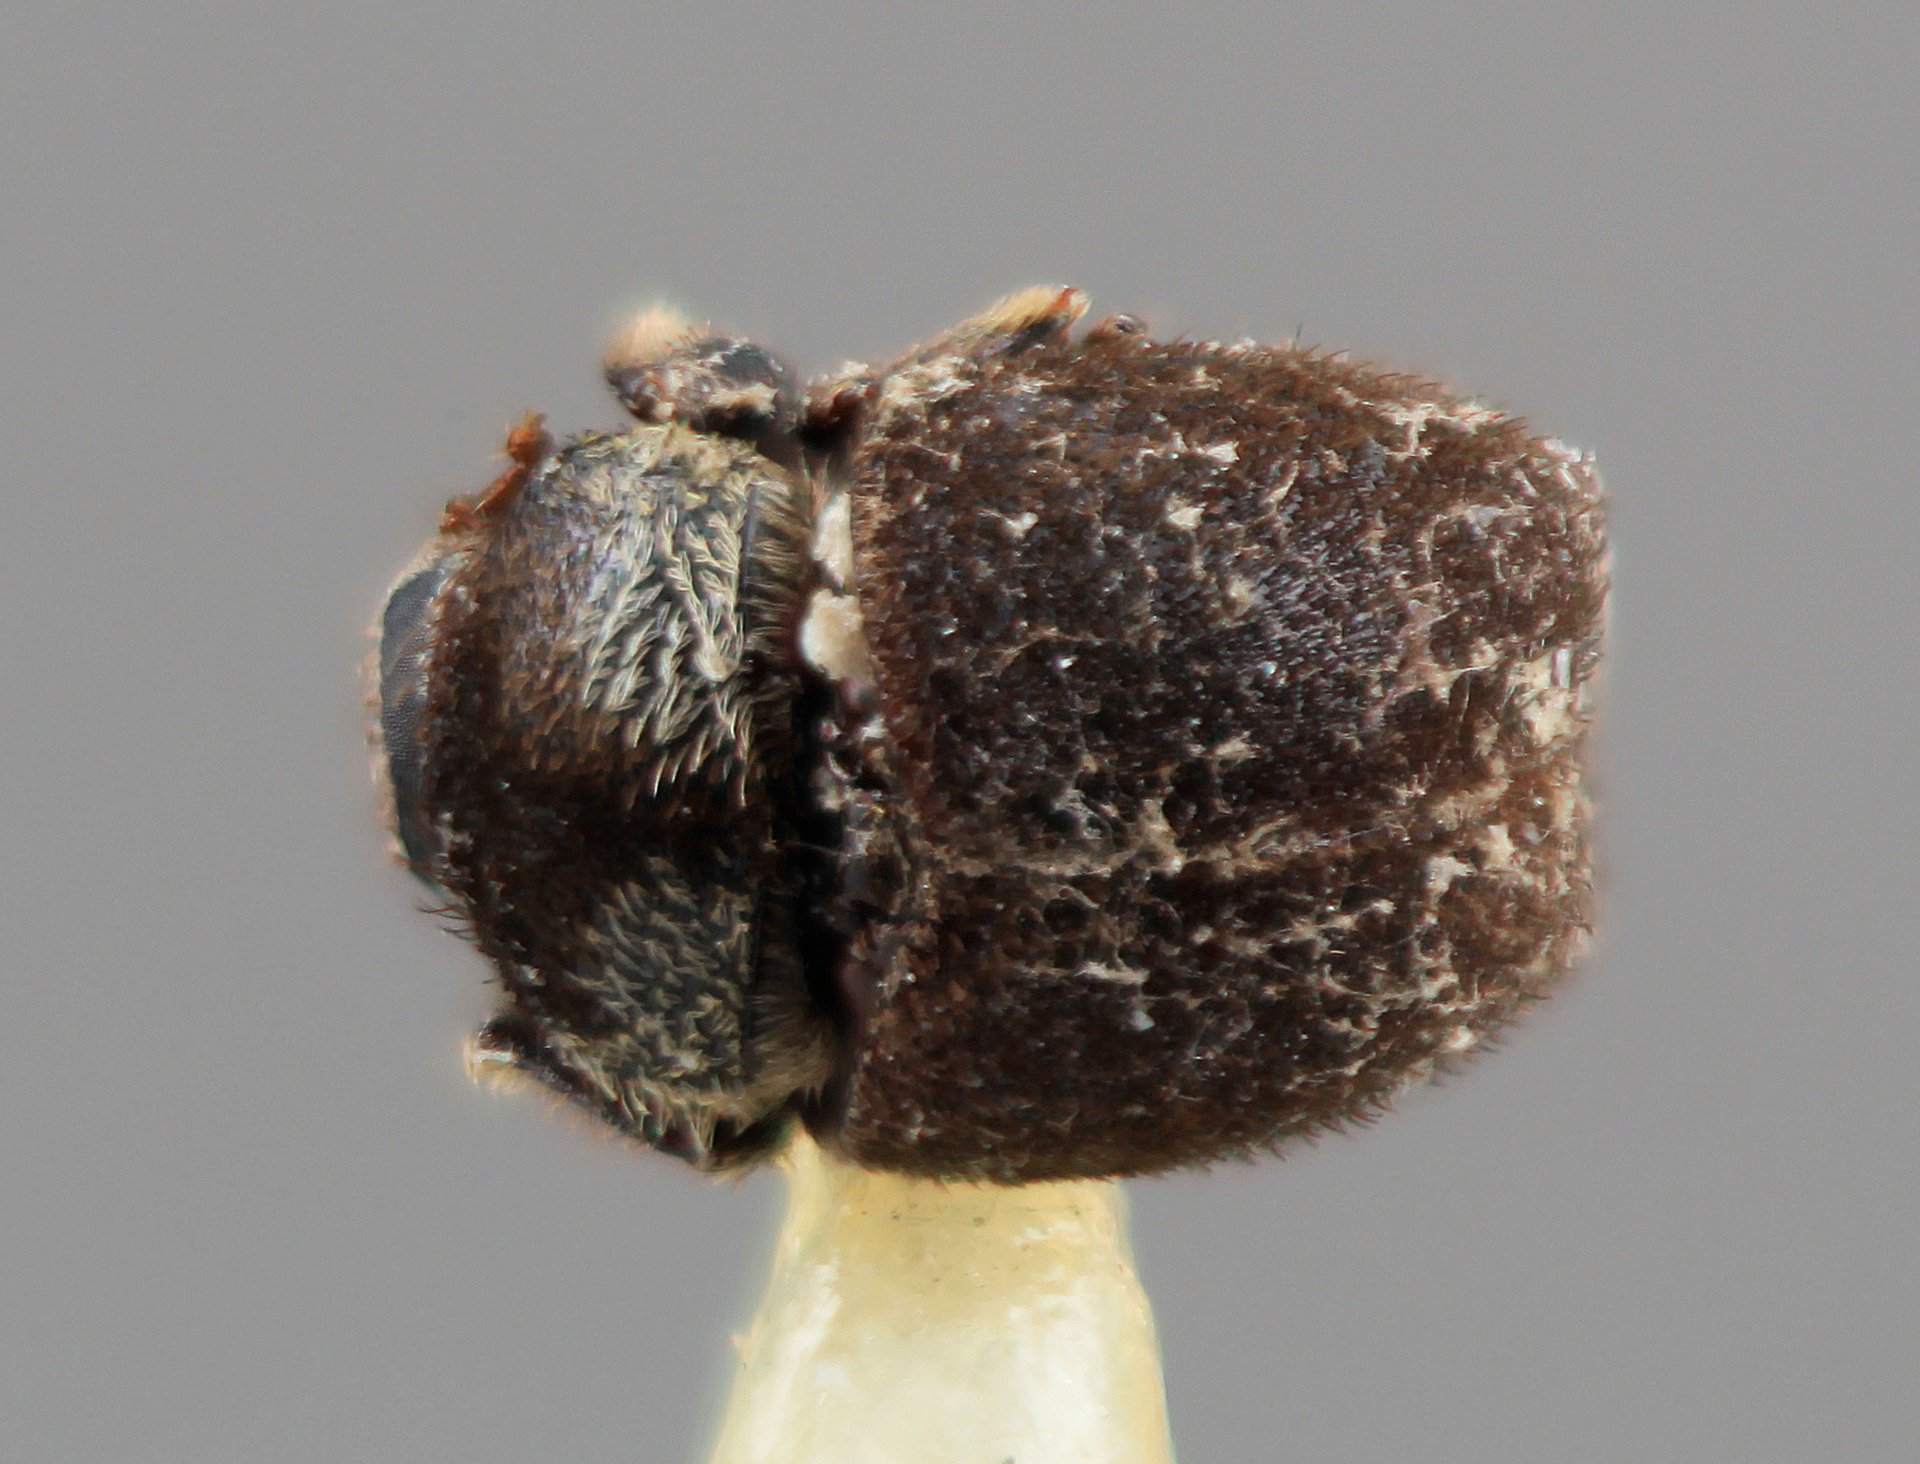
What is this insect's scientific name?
Acacicis bicornis
